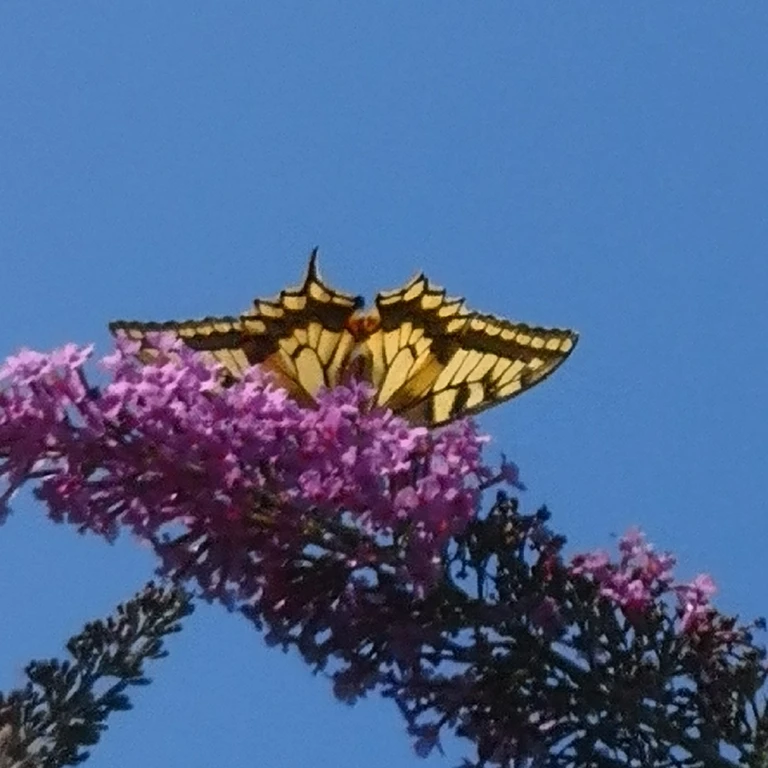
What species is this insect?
Papilio machaon
